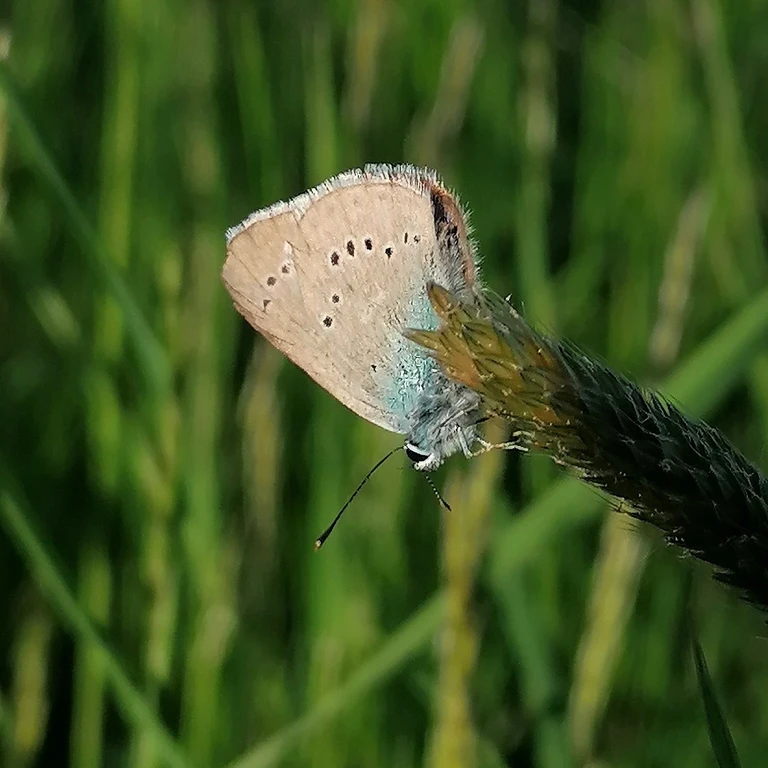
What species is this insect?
Cyaniris semiargus
